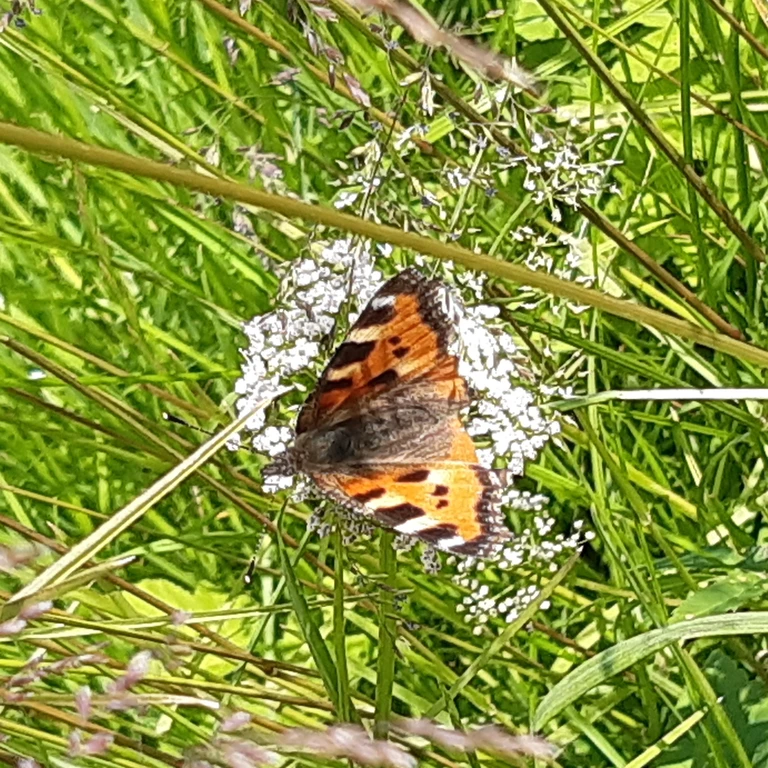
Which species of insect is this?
Aglais urticae
